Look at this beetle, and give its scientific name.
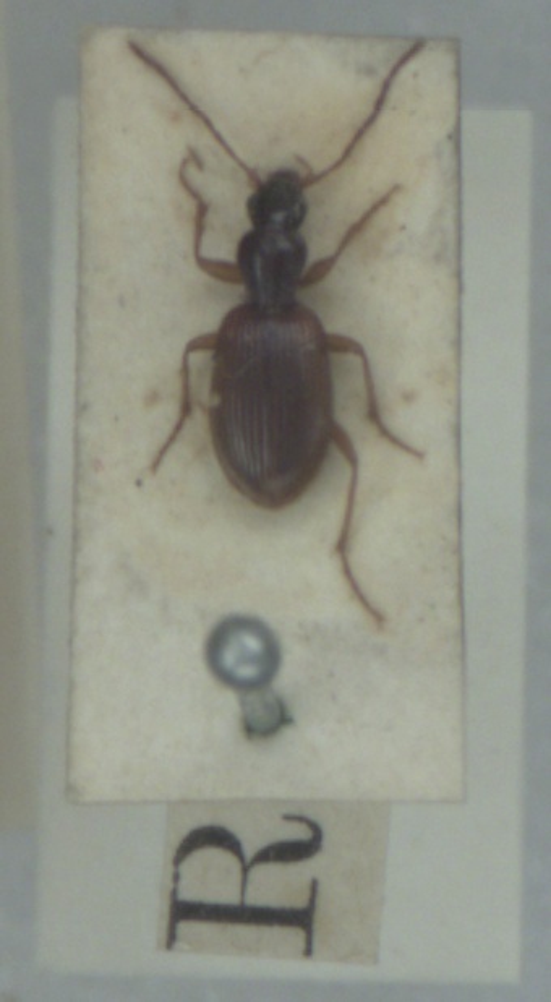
Oxypselaphus obscurus
